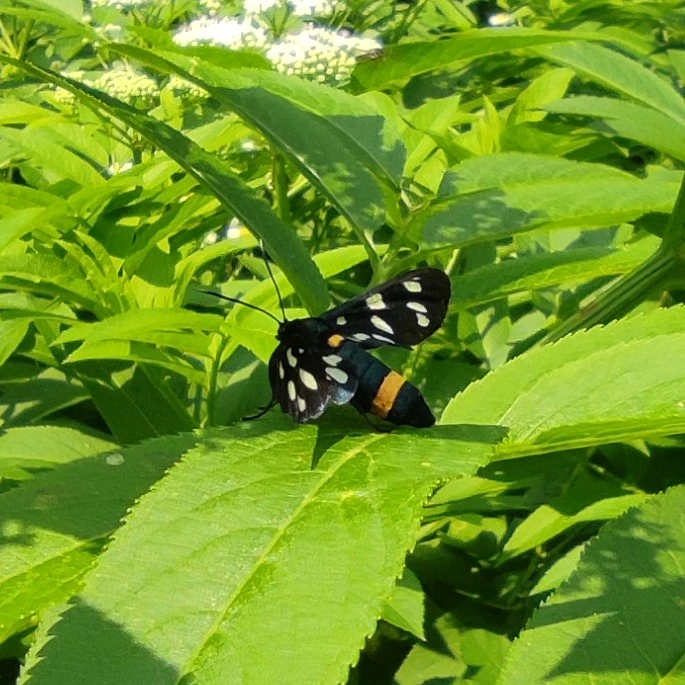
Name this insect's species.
Amata phegea
